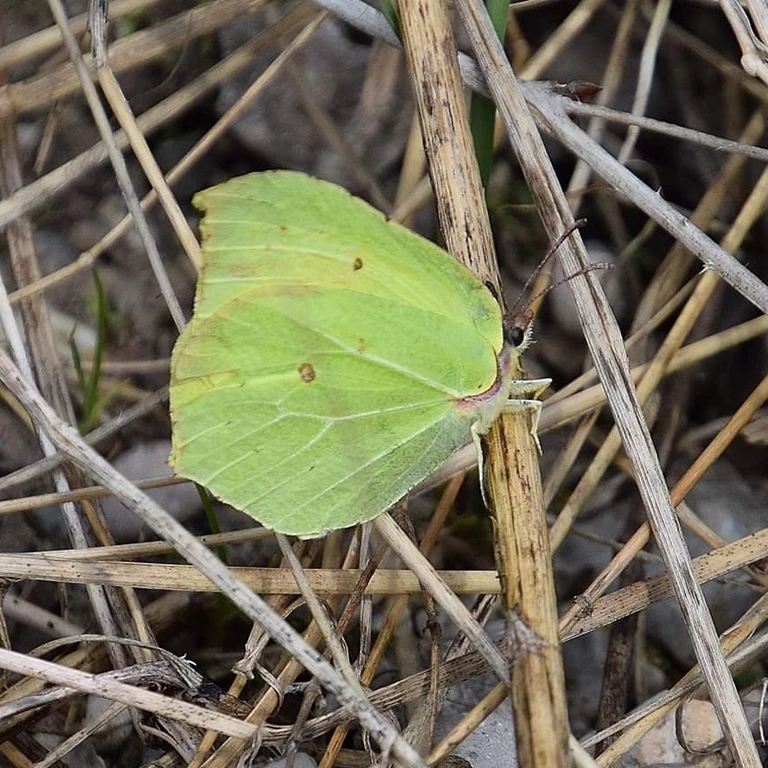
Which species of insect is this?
Gonepteryx rhamni
